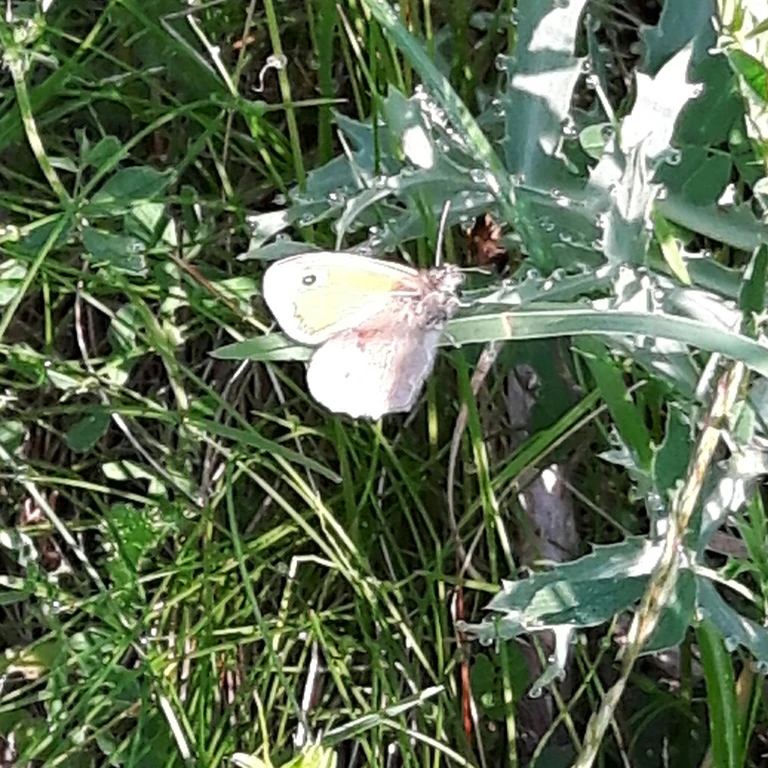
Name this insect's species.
Coenonympha pamphilus
